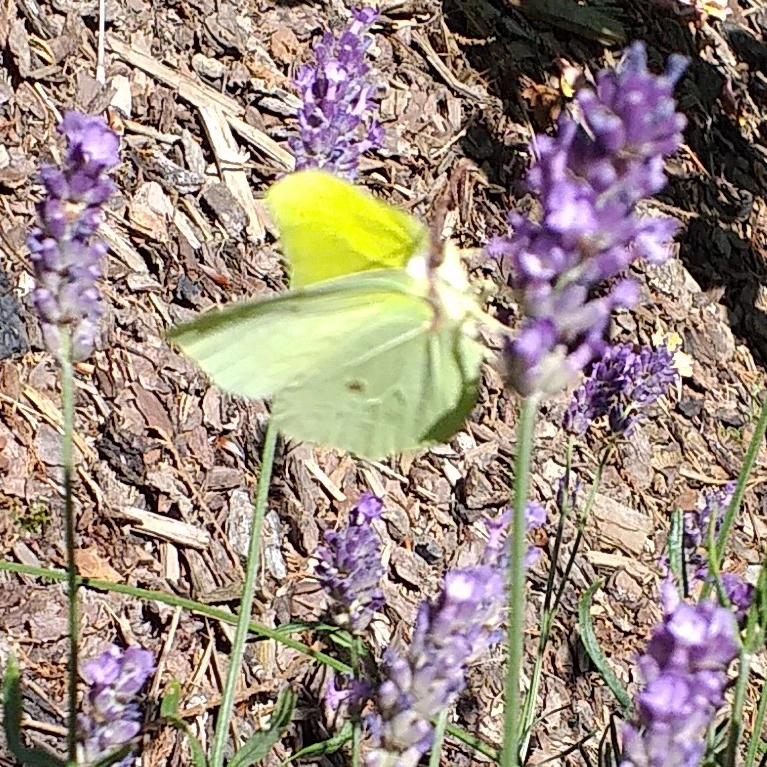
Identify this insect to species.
Gonepteryx rhamni
